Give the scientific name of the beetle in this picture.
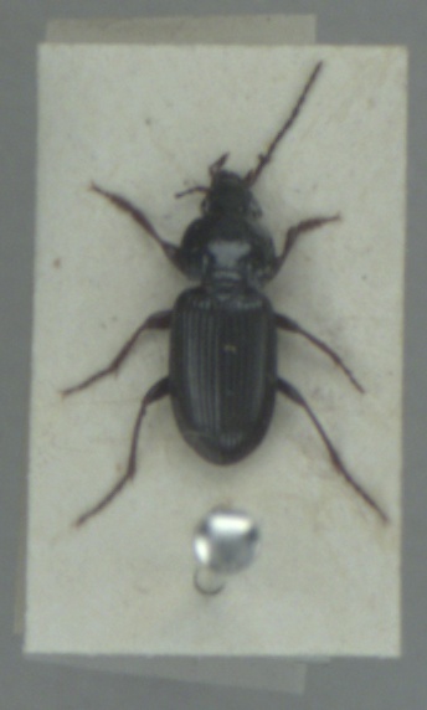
Pterostichus vernalis
